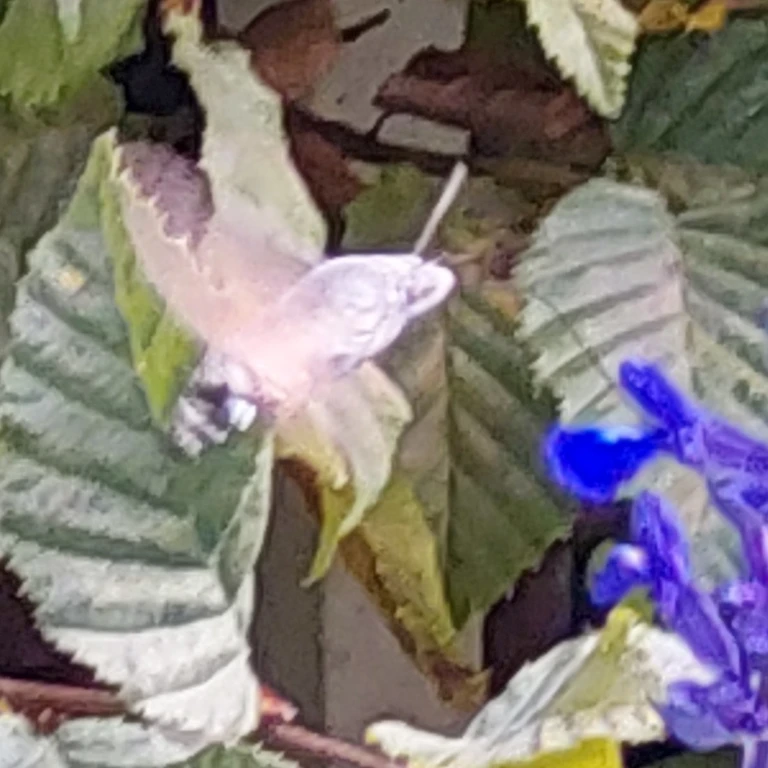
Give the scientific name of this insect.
Macroglossum stellatarum
